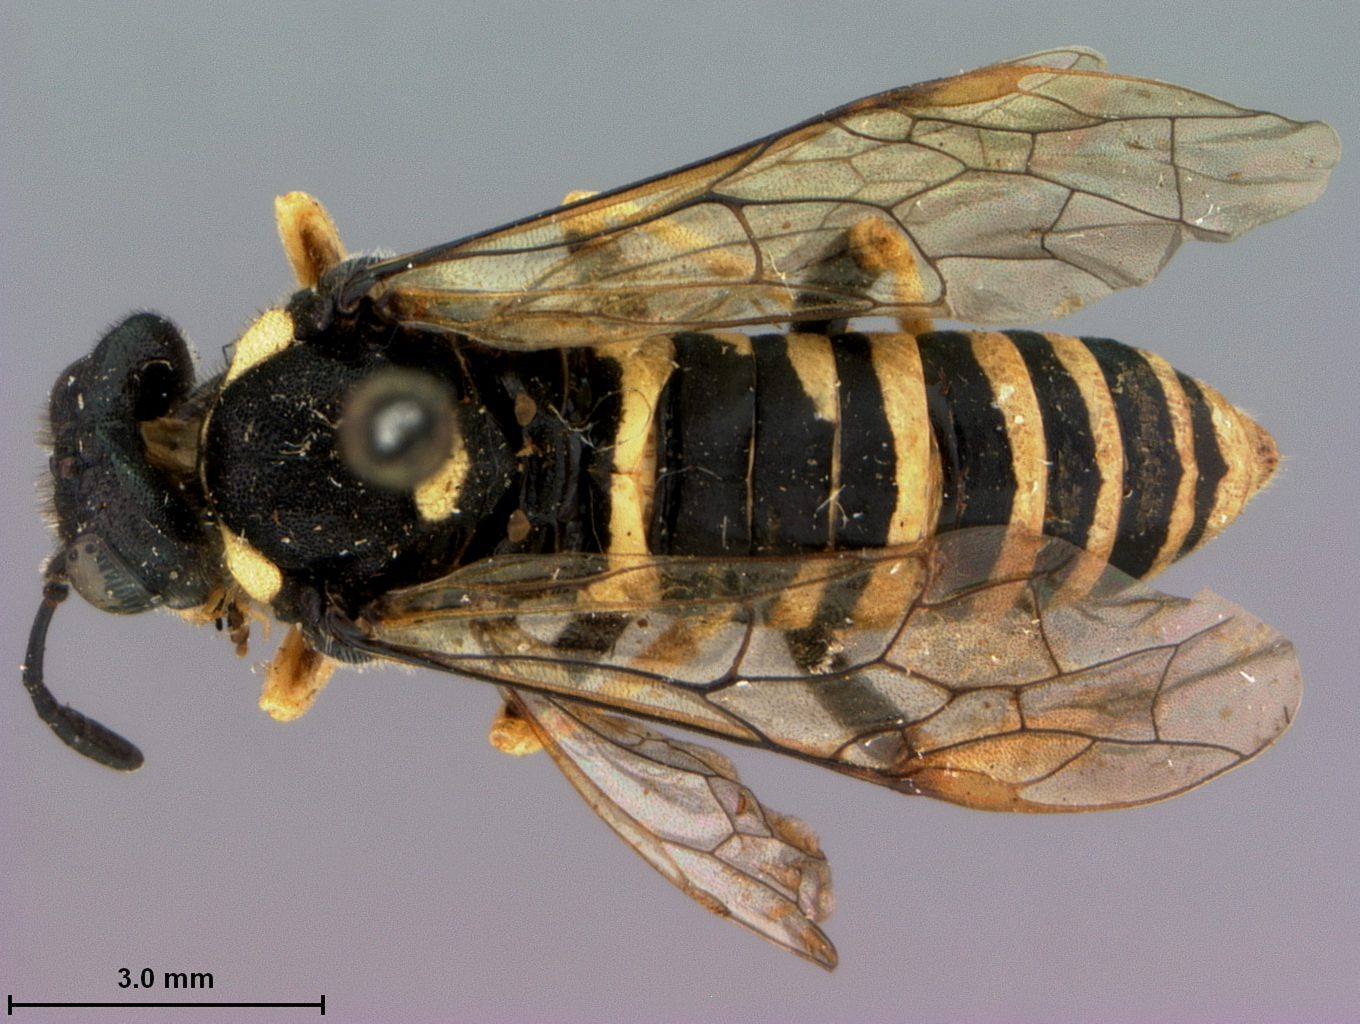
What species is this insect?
Allantus subnigriceps
